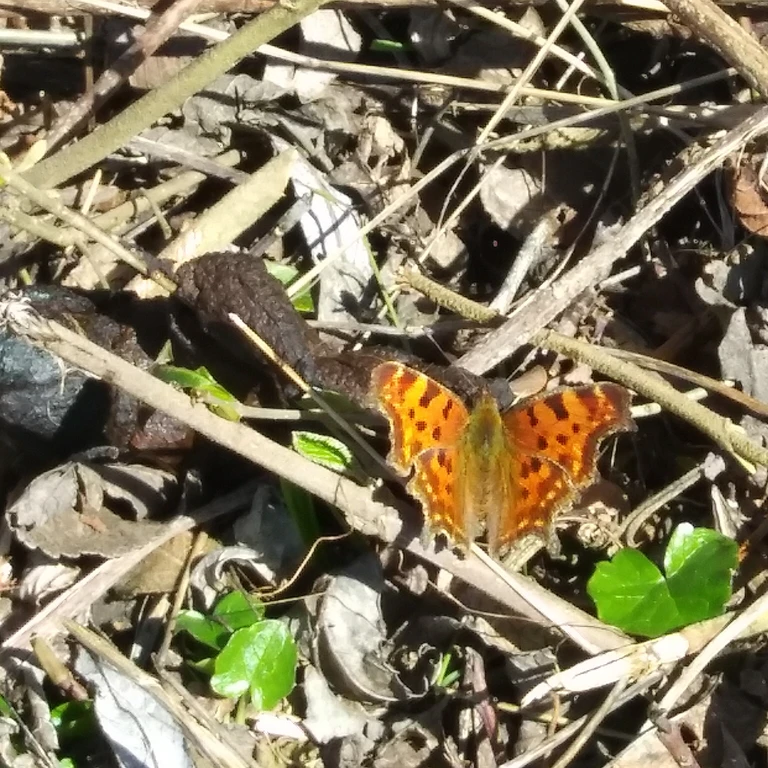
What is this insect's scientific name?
Polygonia c-album
